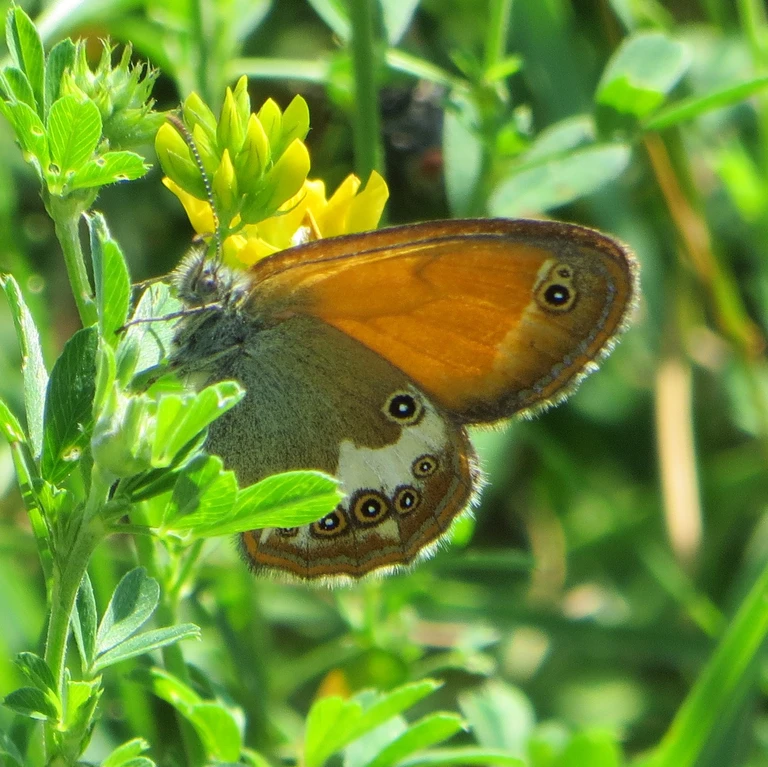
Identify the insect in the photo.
Coenonympha arcania
